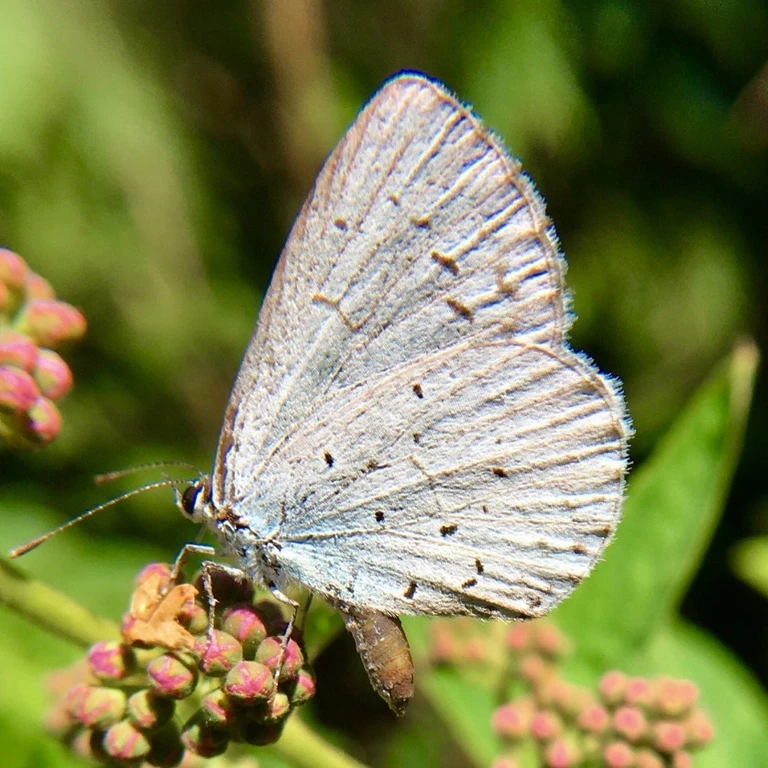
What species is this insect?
Celastrina argiolus
